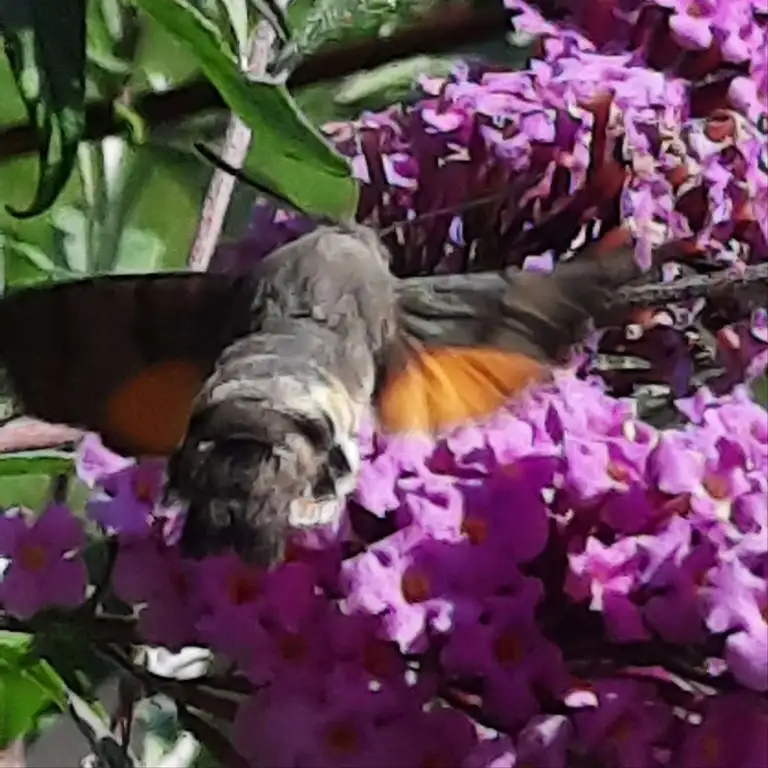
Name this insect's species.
Macroglossum stellatarum
